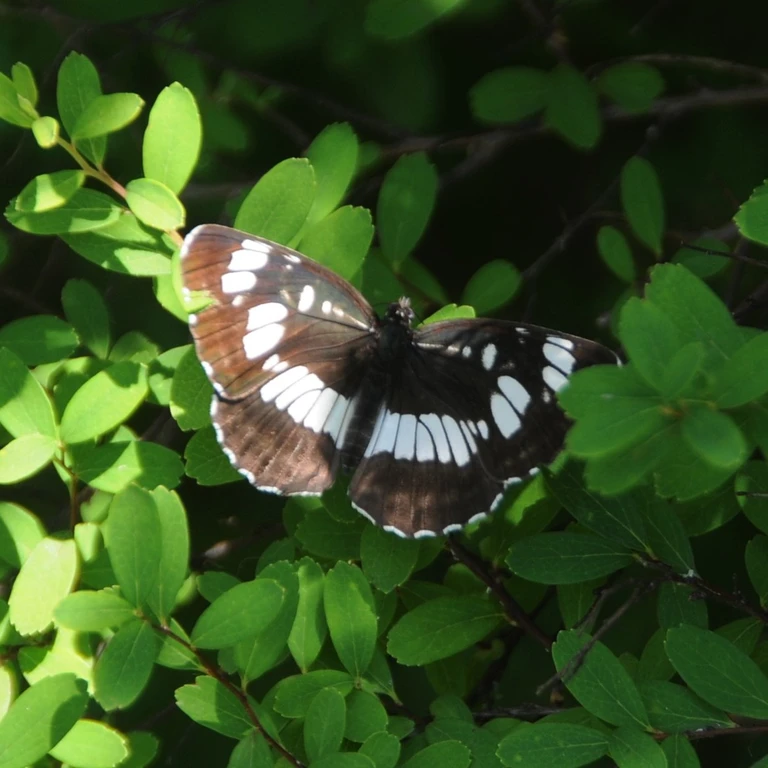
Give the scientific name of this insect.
Neptis rivularis
